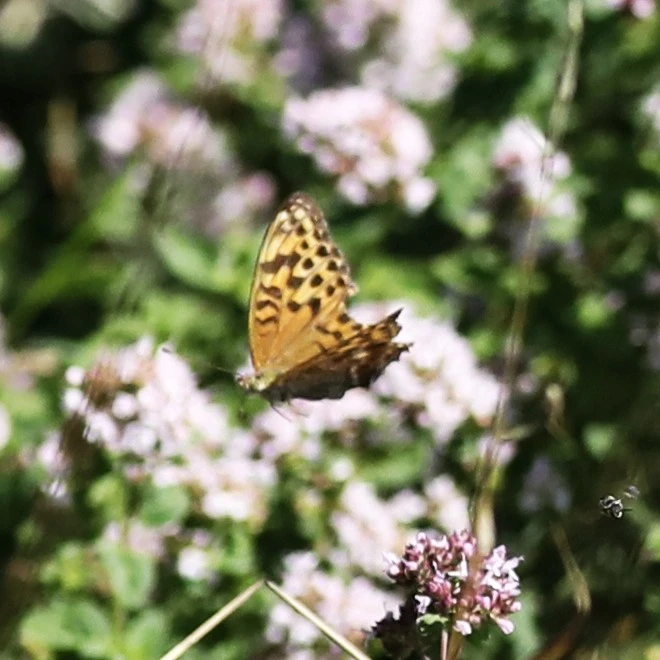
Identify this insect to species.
Argynnis paphia
